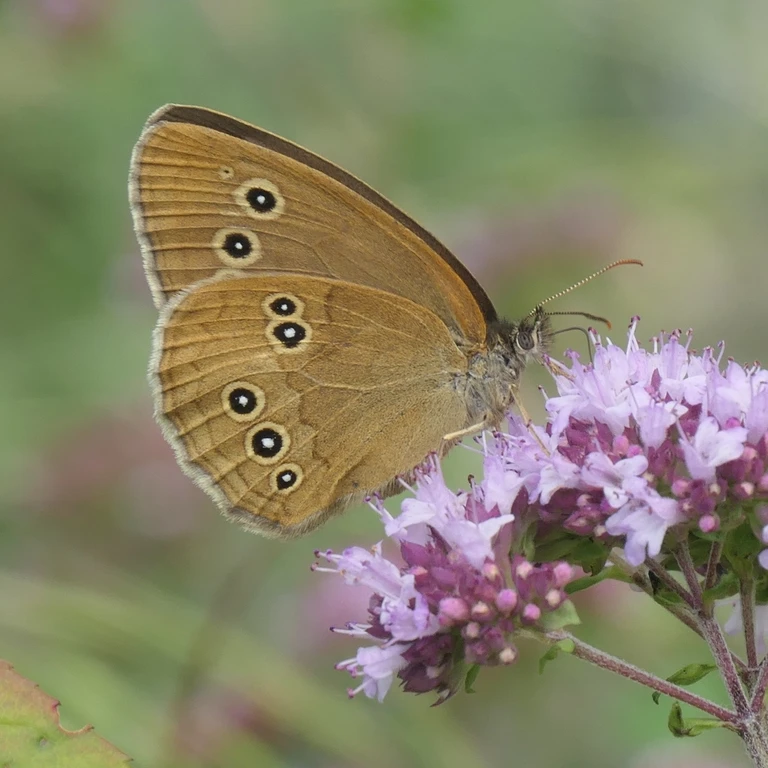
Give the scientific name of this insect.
Aphantopus hyperantus
